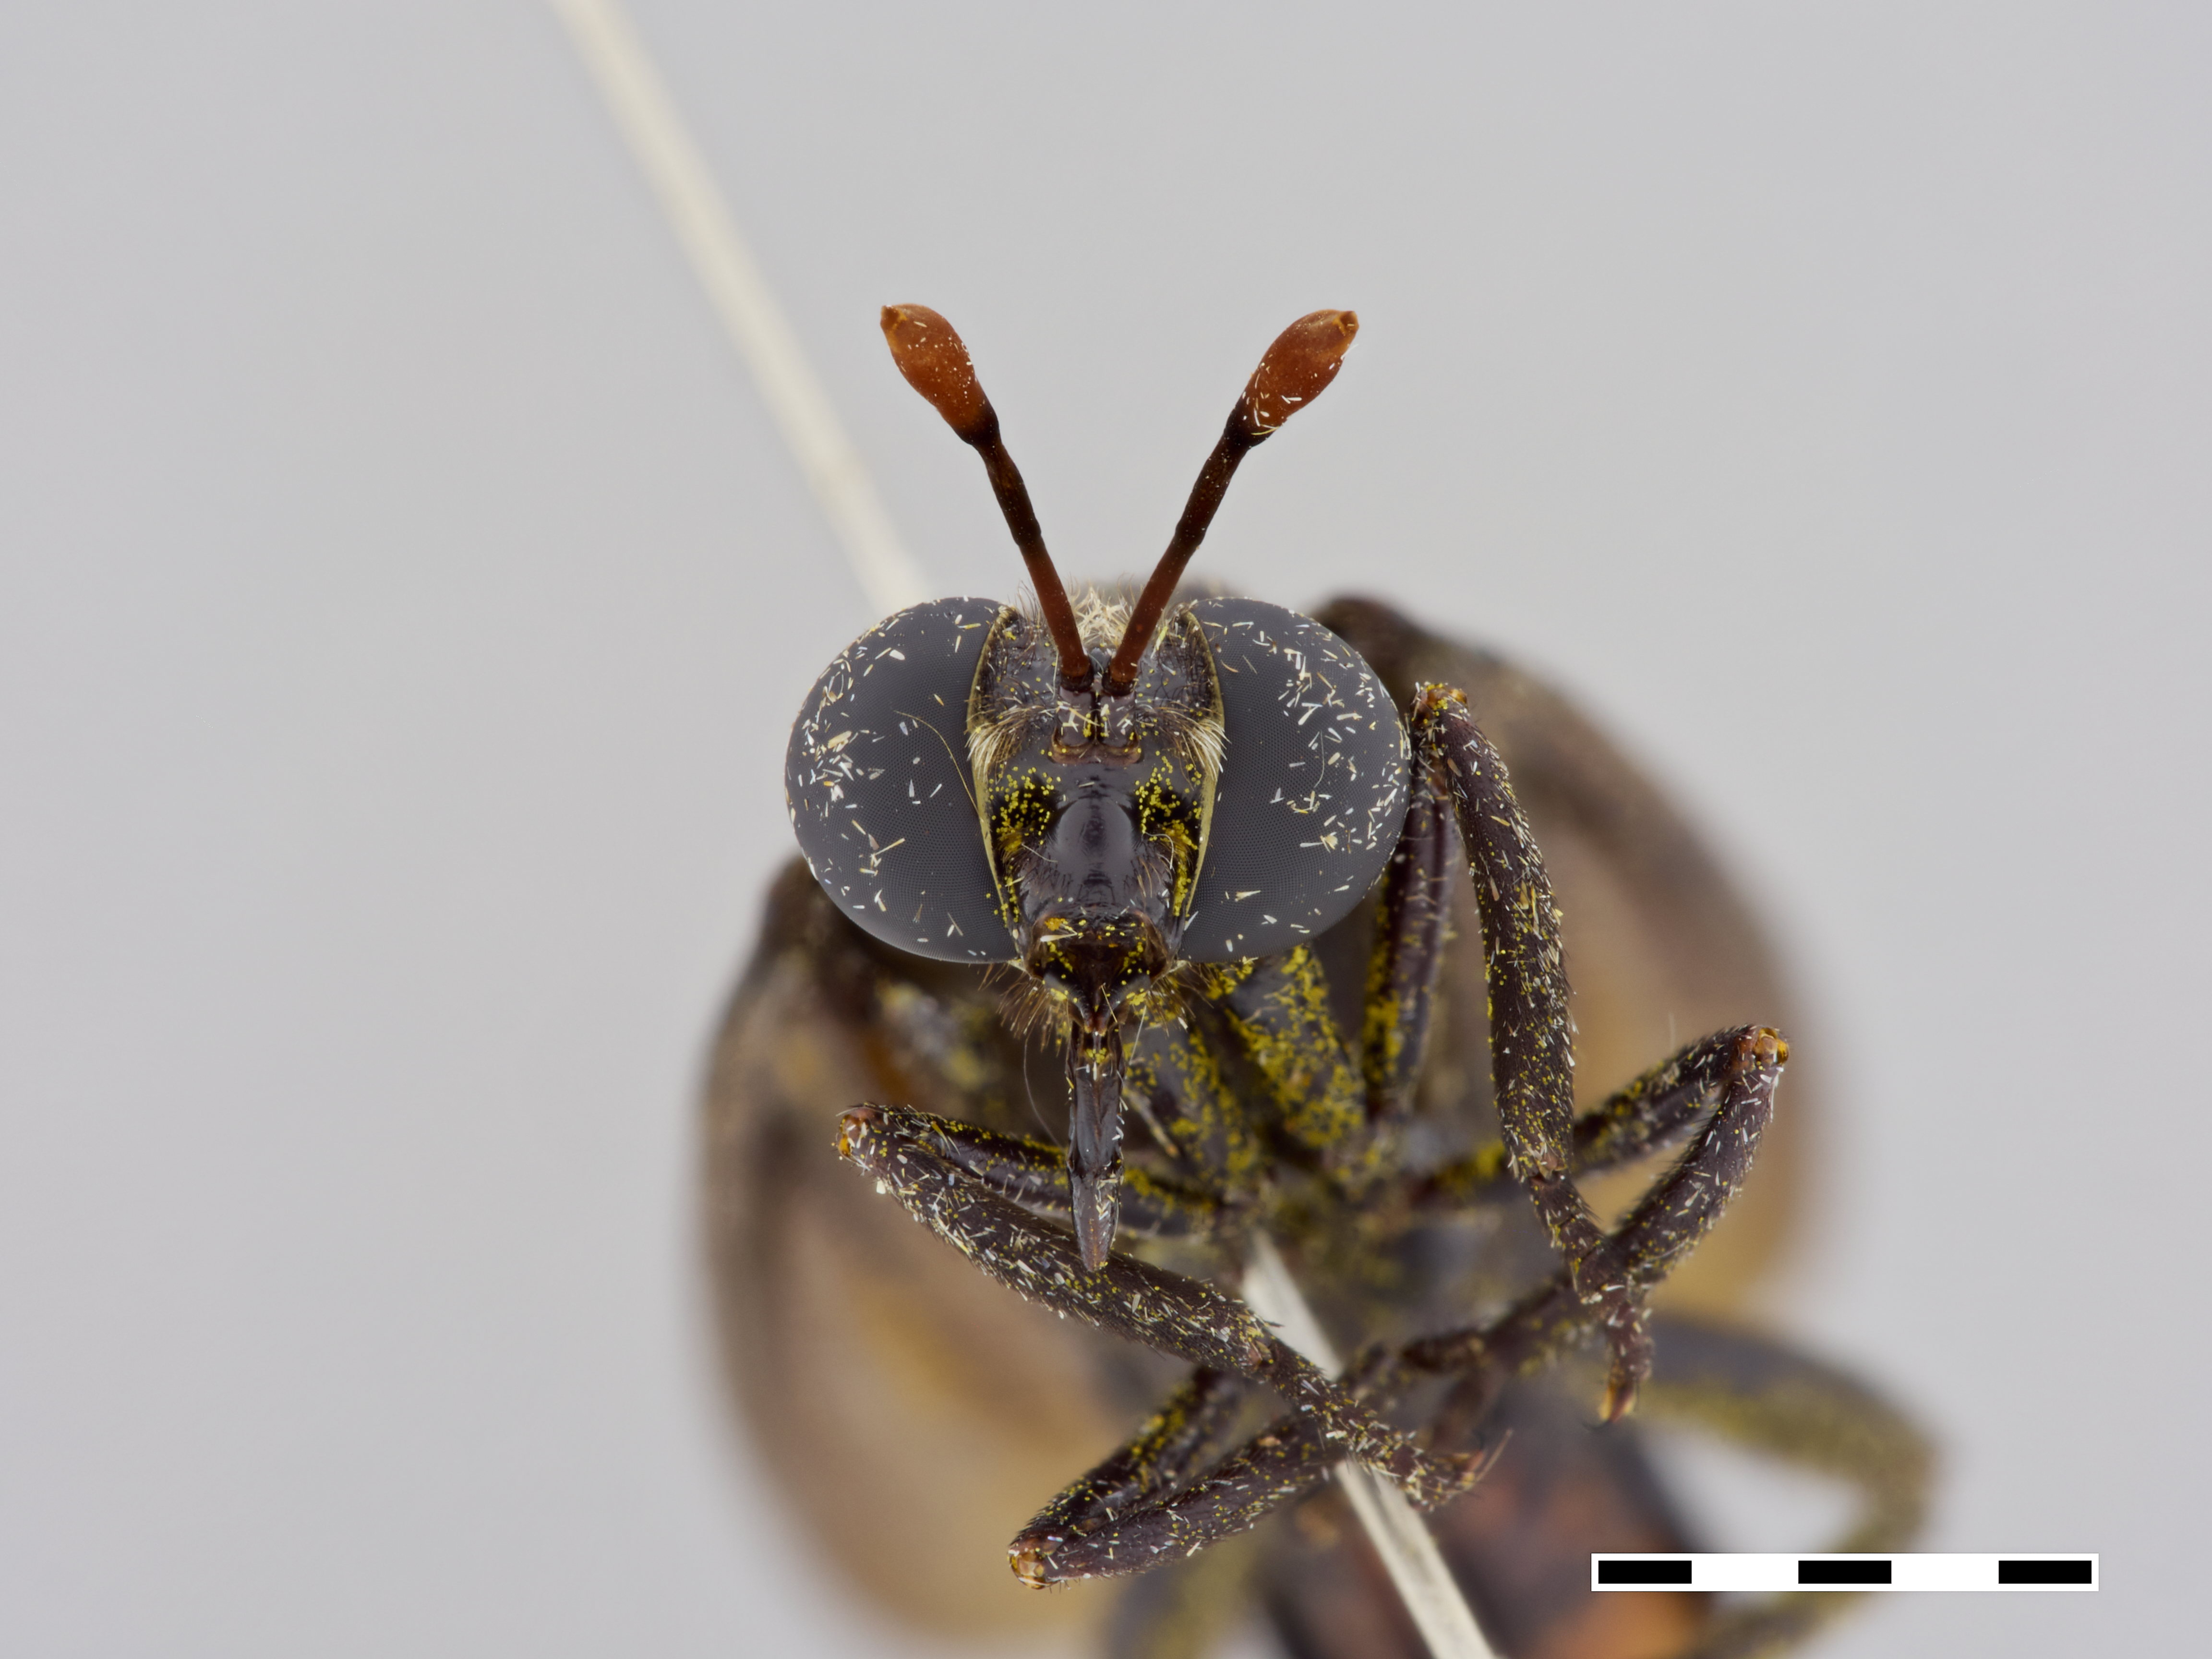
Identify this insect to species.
Cacatuopyga ruficornis
